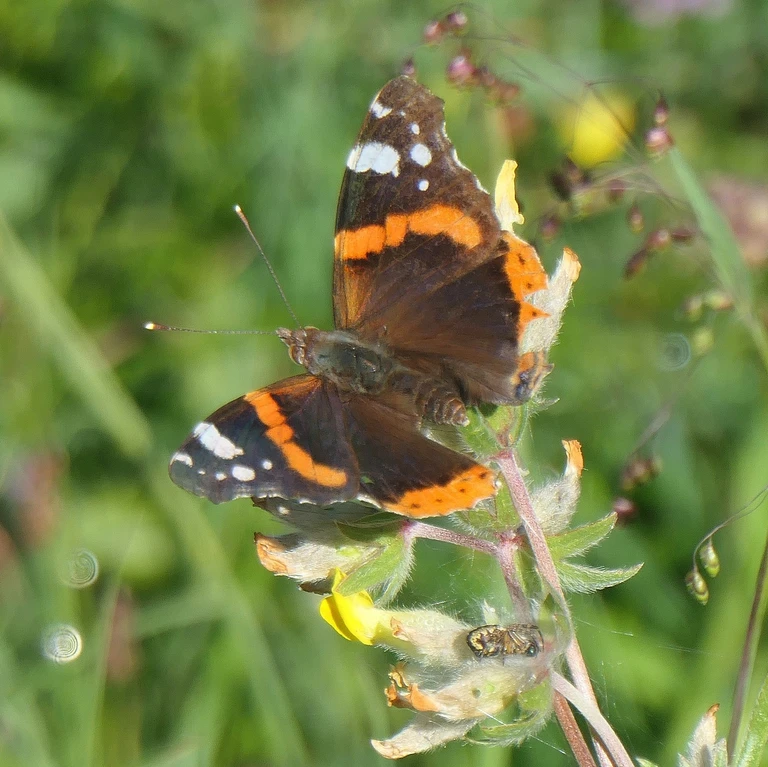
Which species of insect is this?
Vanessa atalanta
